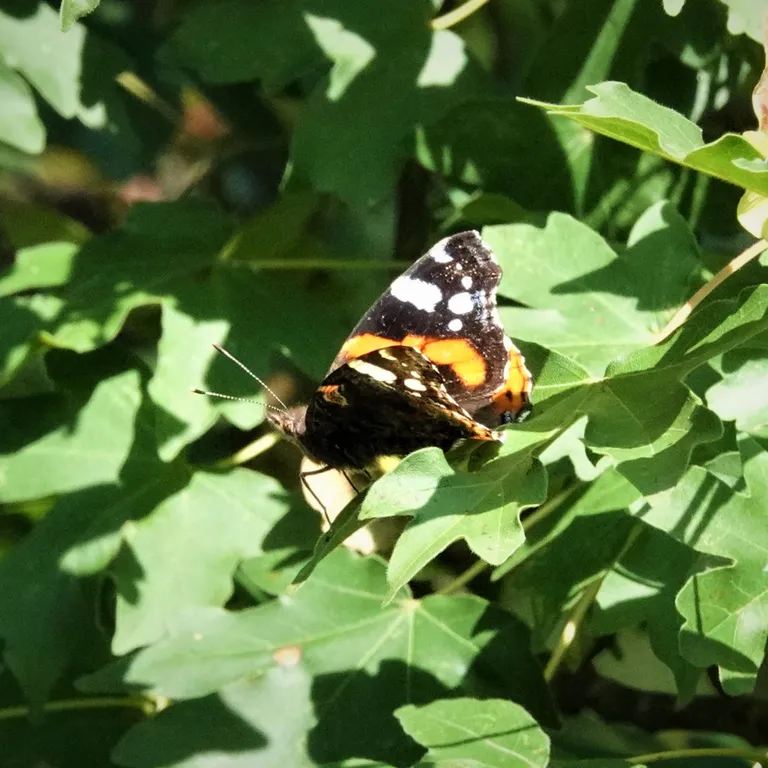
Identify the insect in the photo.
Vanessa atalanta
